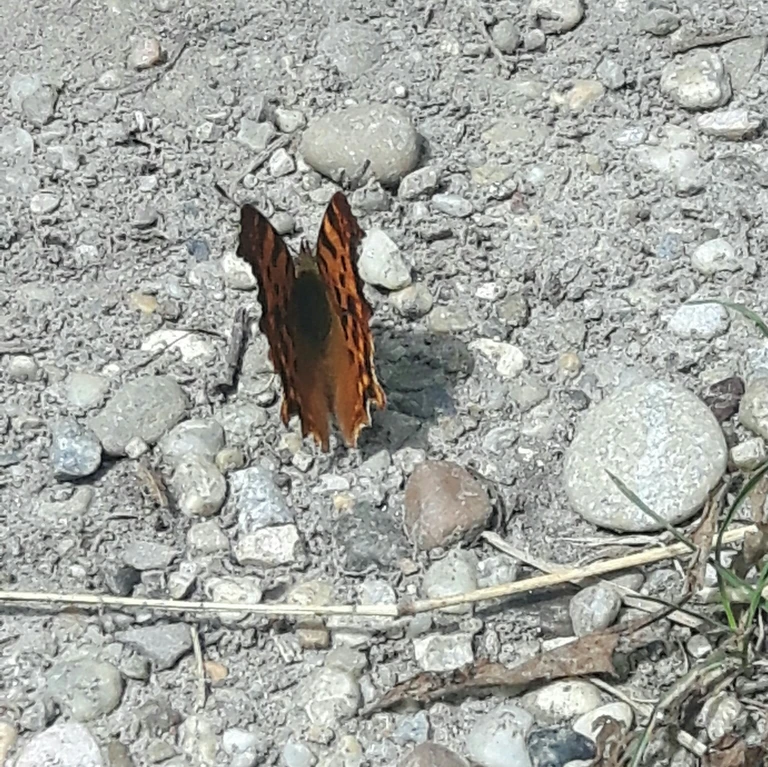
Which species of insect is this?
Polygonia c-album
